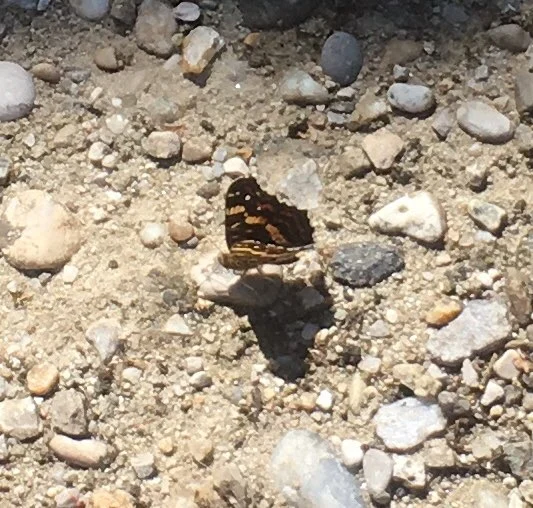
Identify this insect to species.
Araschnia levana
